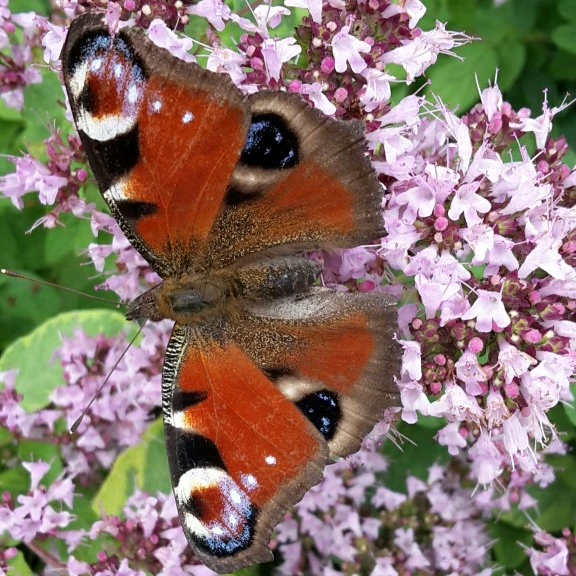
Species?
Aglais io
